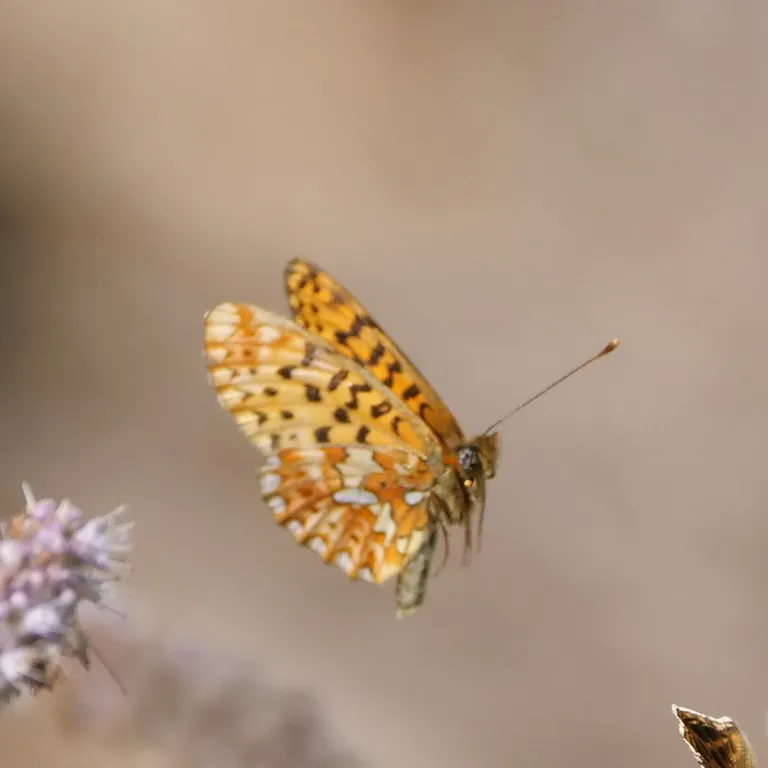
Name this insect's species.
Boloria euphrosyne (also Clossiana euphrosyne)
